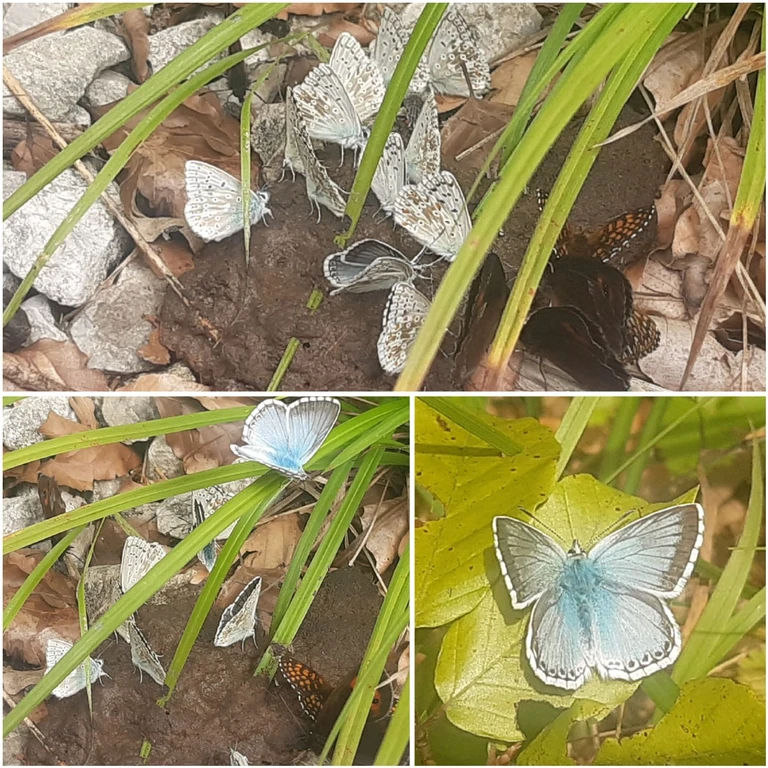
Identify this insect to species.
Lysandra coridon
